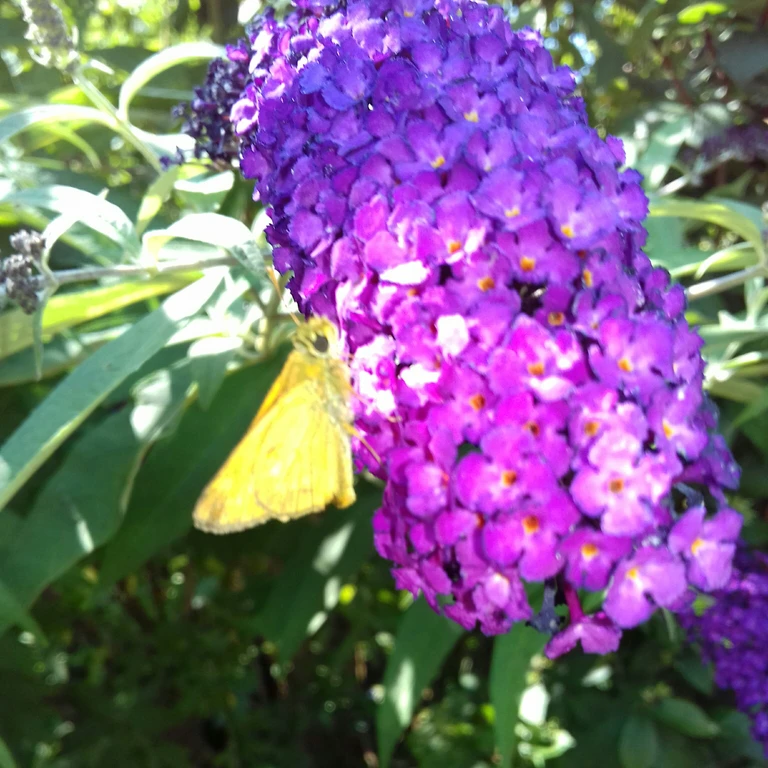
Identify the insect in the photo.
Ochlodes sylvanus (also Ochlodes venata)
